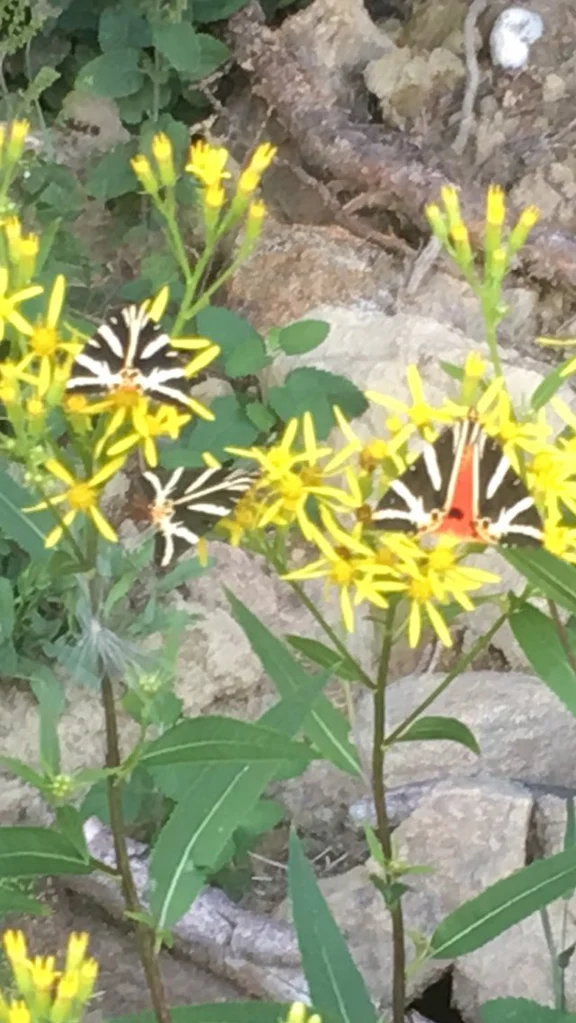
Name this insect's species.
Euplagia quadripunctaria
